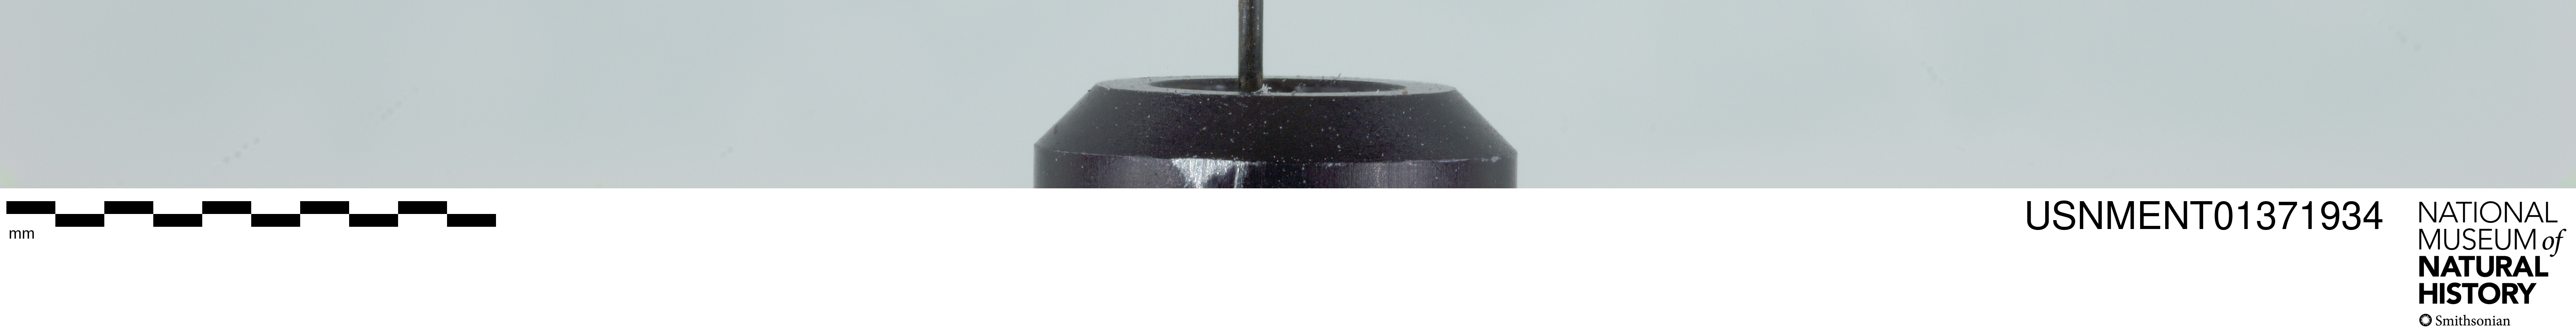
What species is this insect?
Neorhynchocephalus sackenii
